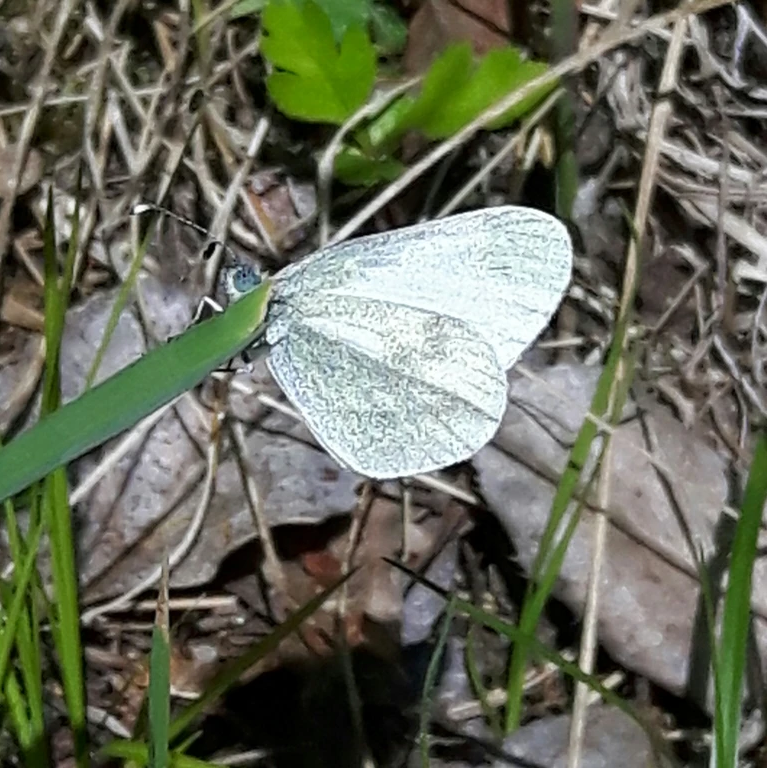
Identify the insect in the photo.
Leptidea sinapis/juvernica
